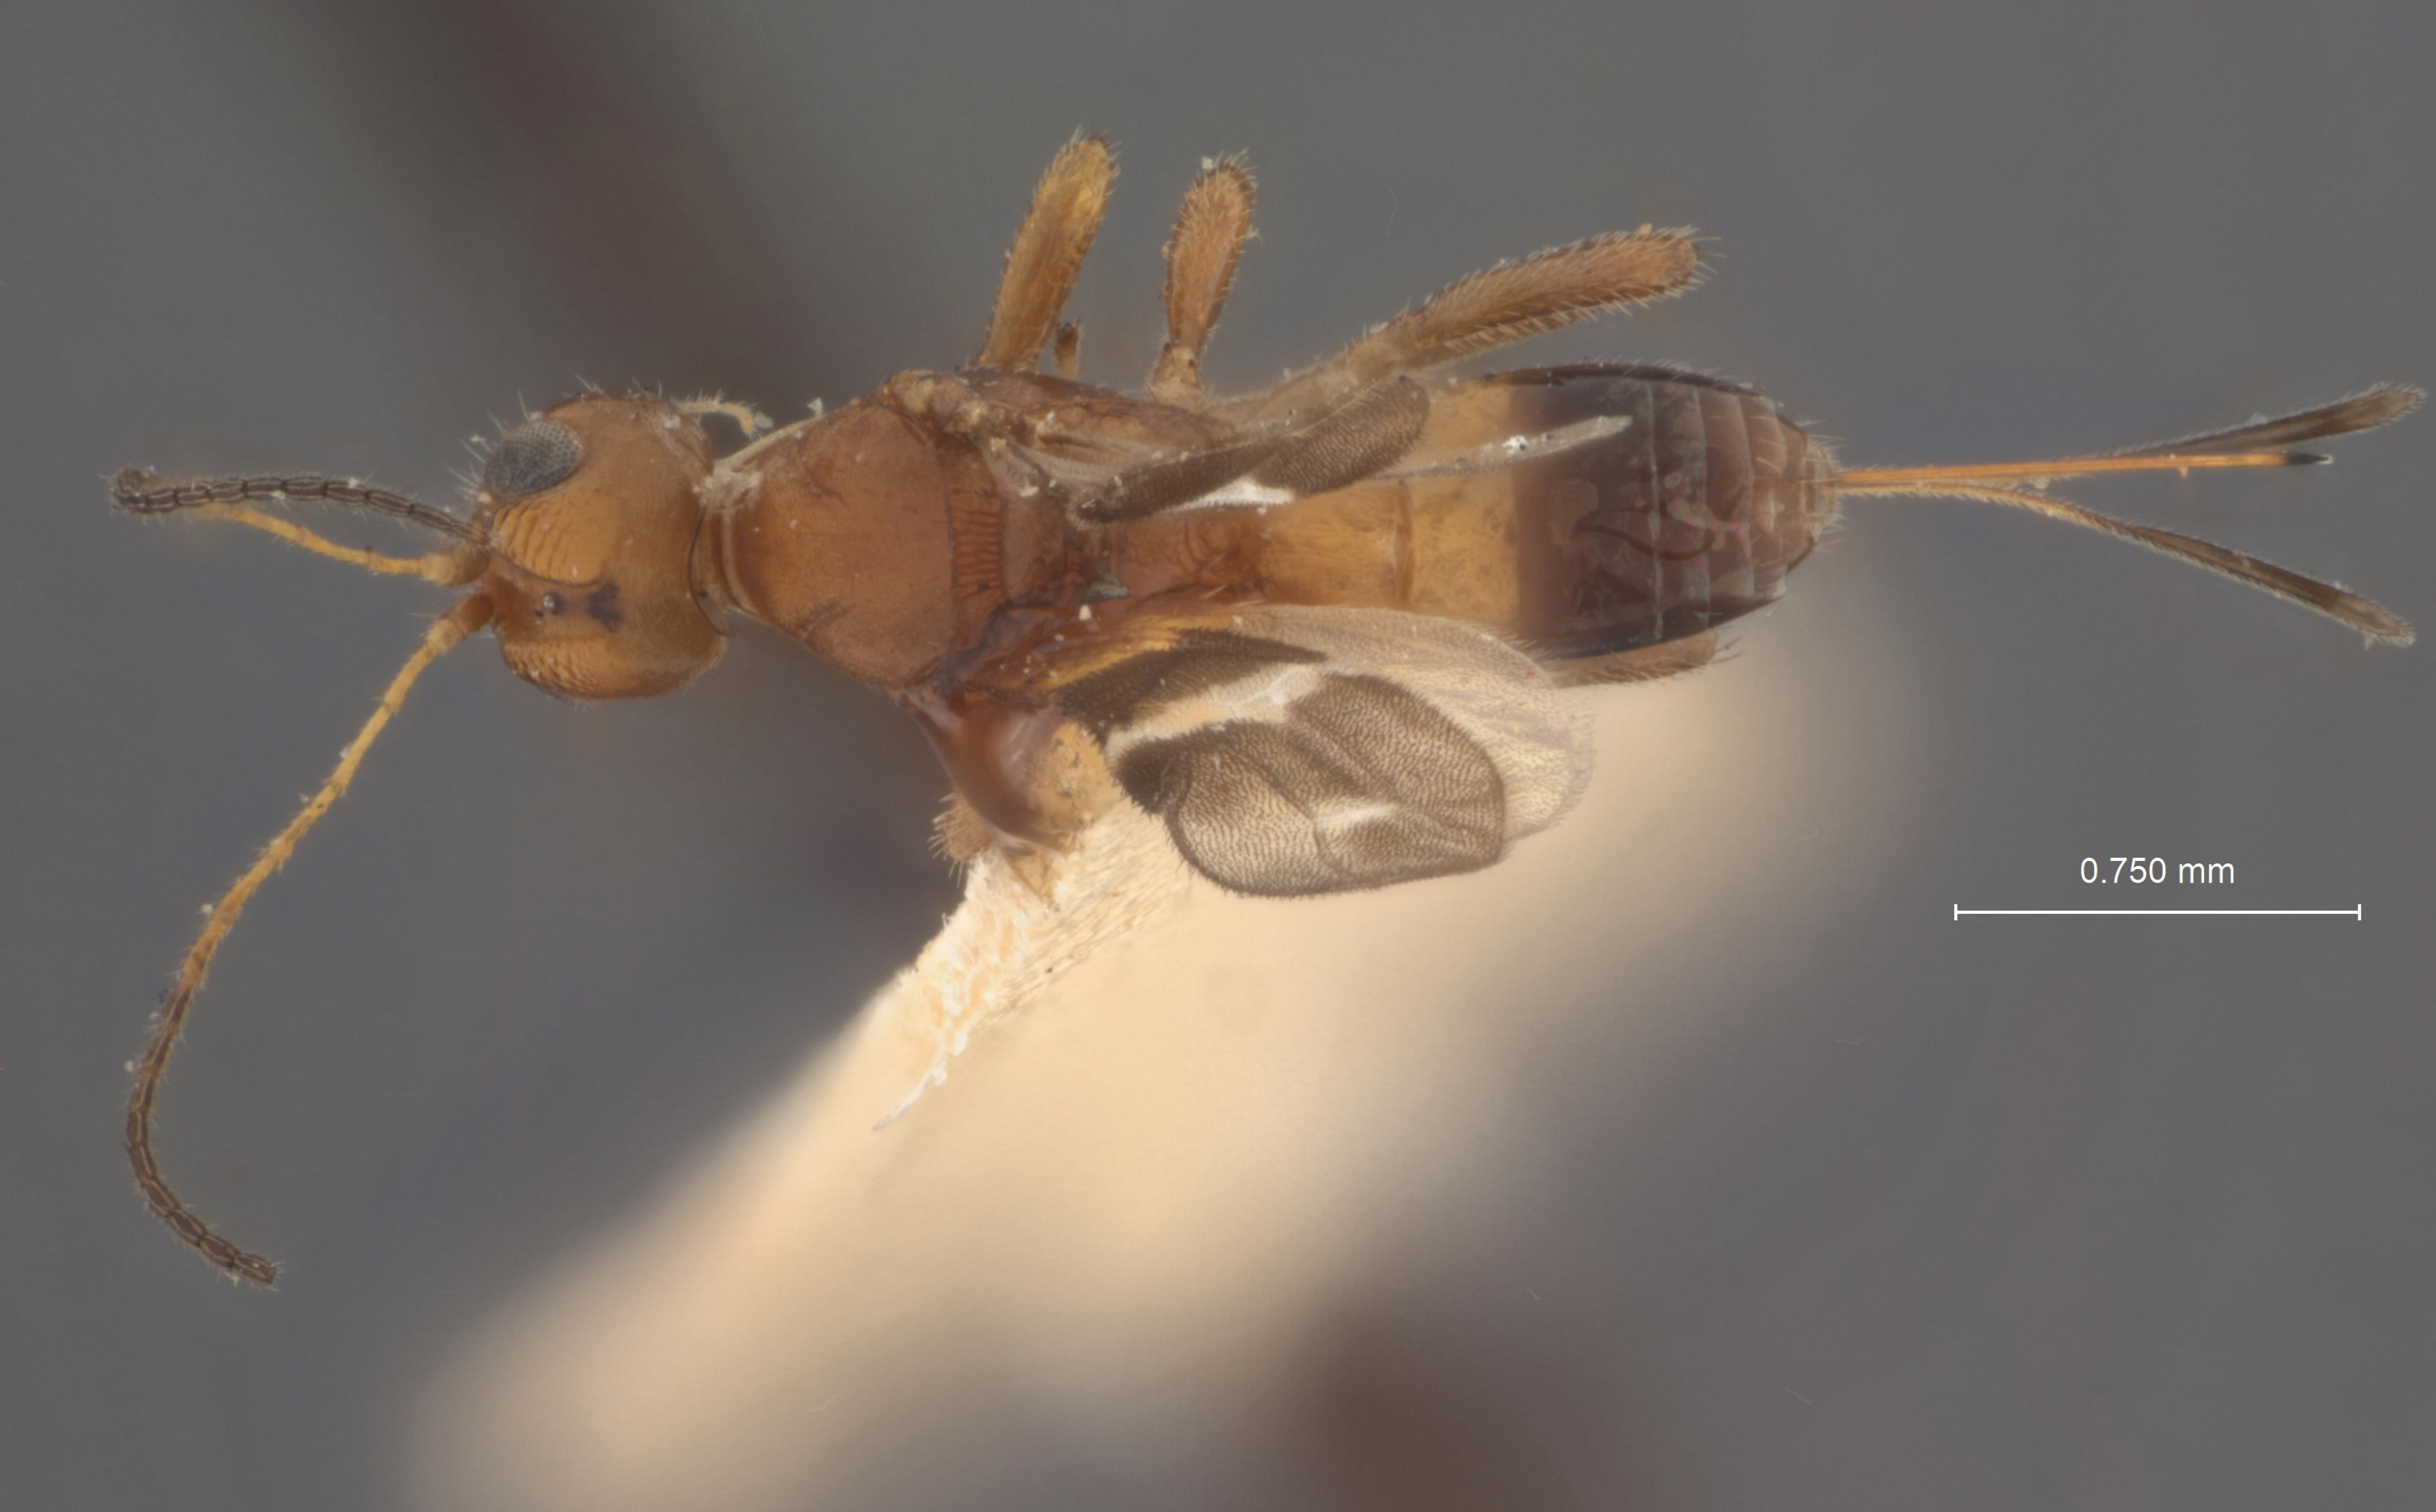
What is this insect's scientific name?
Dendrosoter sulcatus
